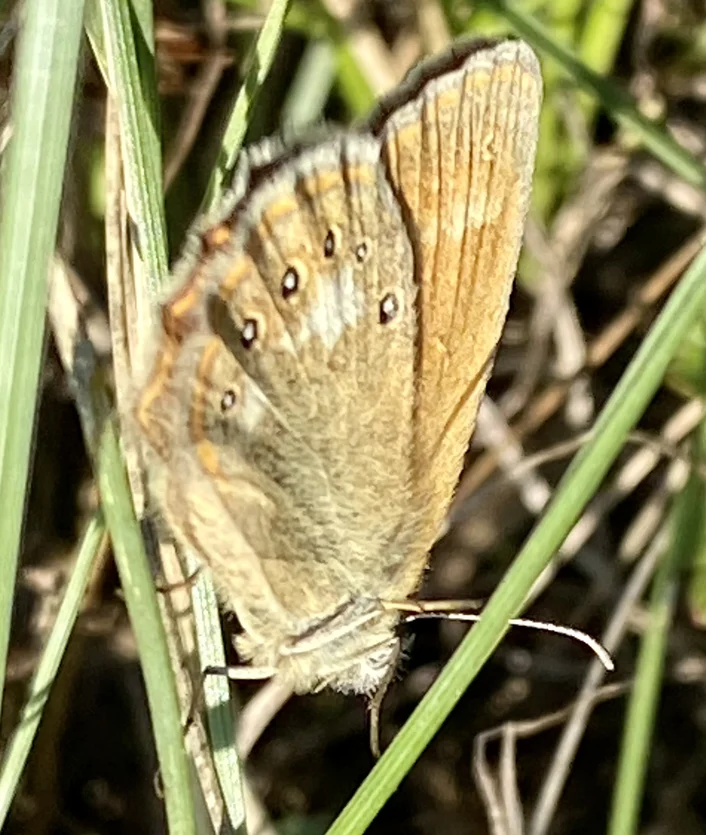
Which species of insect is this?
Coenonympha glycerion (also Coenonympha iphis)
